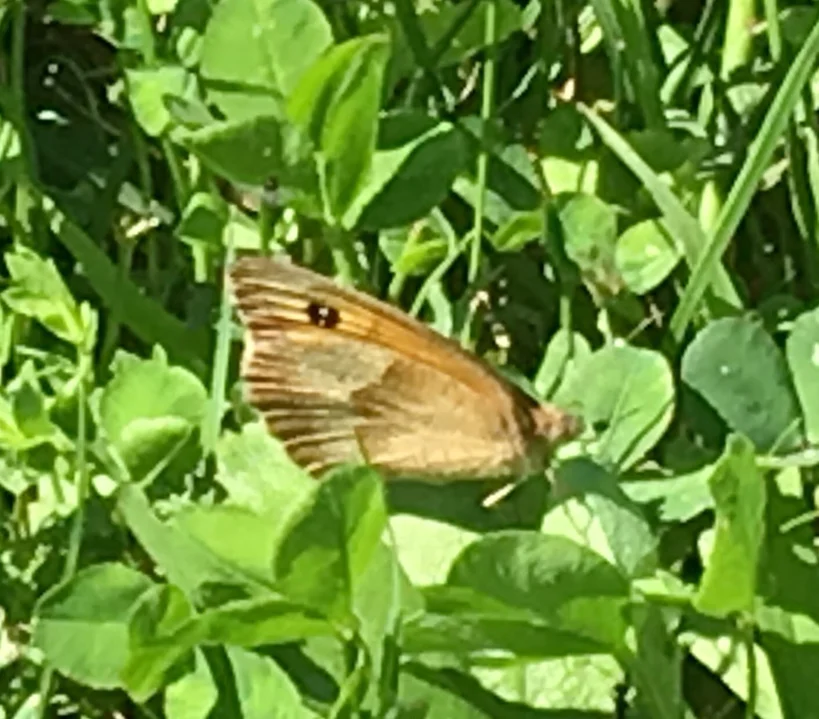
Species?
Maniola jurtina
